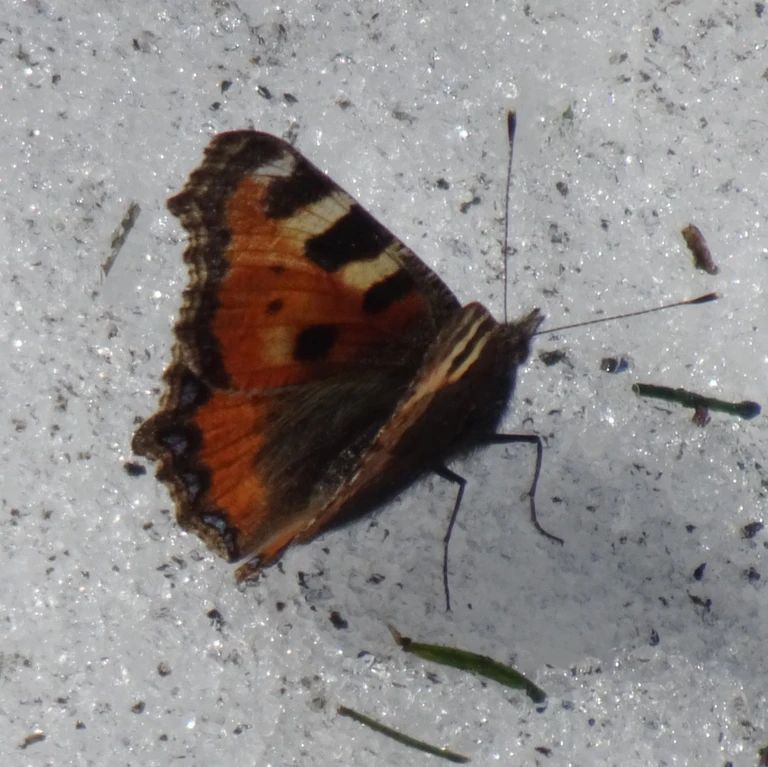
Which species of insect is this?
Aglais urticae
